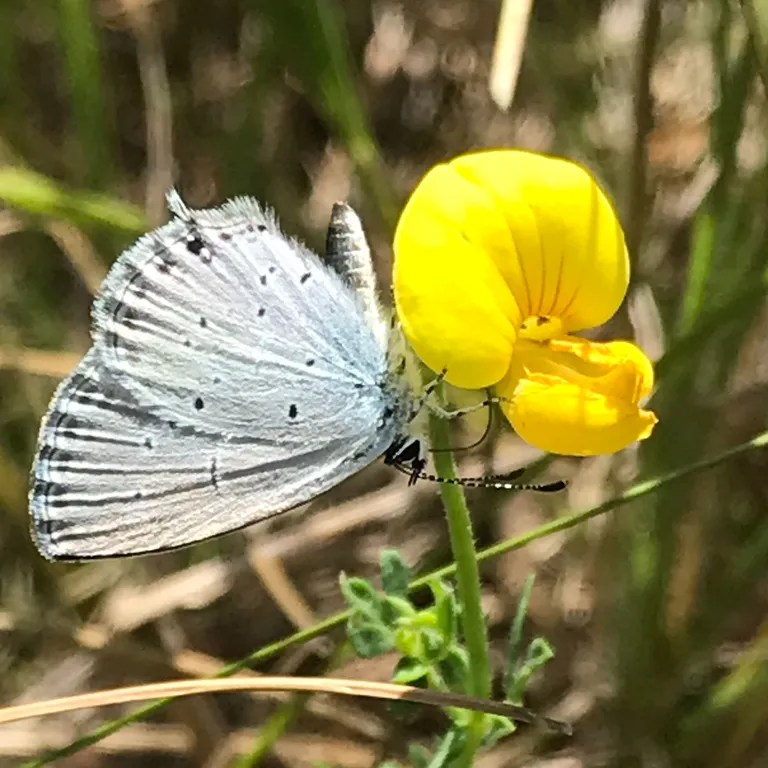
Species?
Cupido decolorata (also Elkalyce decolorata)
